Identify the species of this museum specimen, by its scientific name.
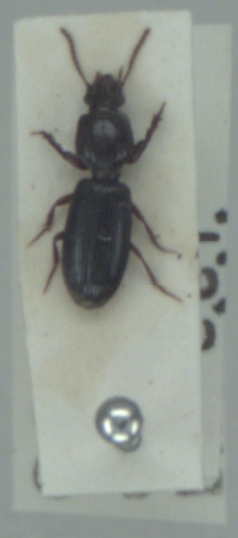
Clivina fossor
